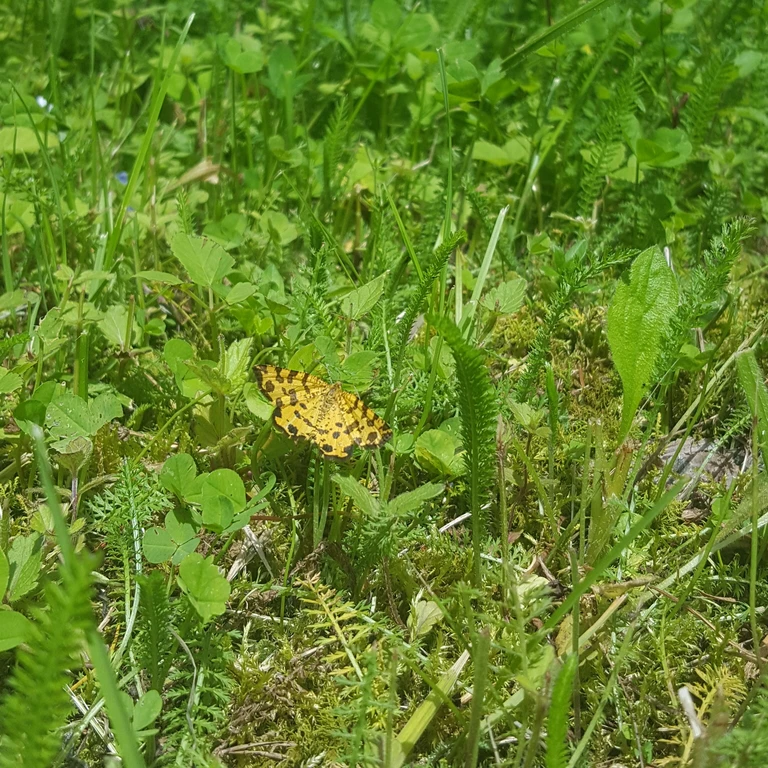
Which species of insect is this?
Pseudopanthera macularia
